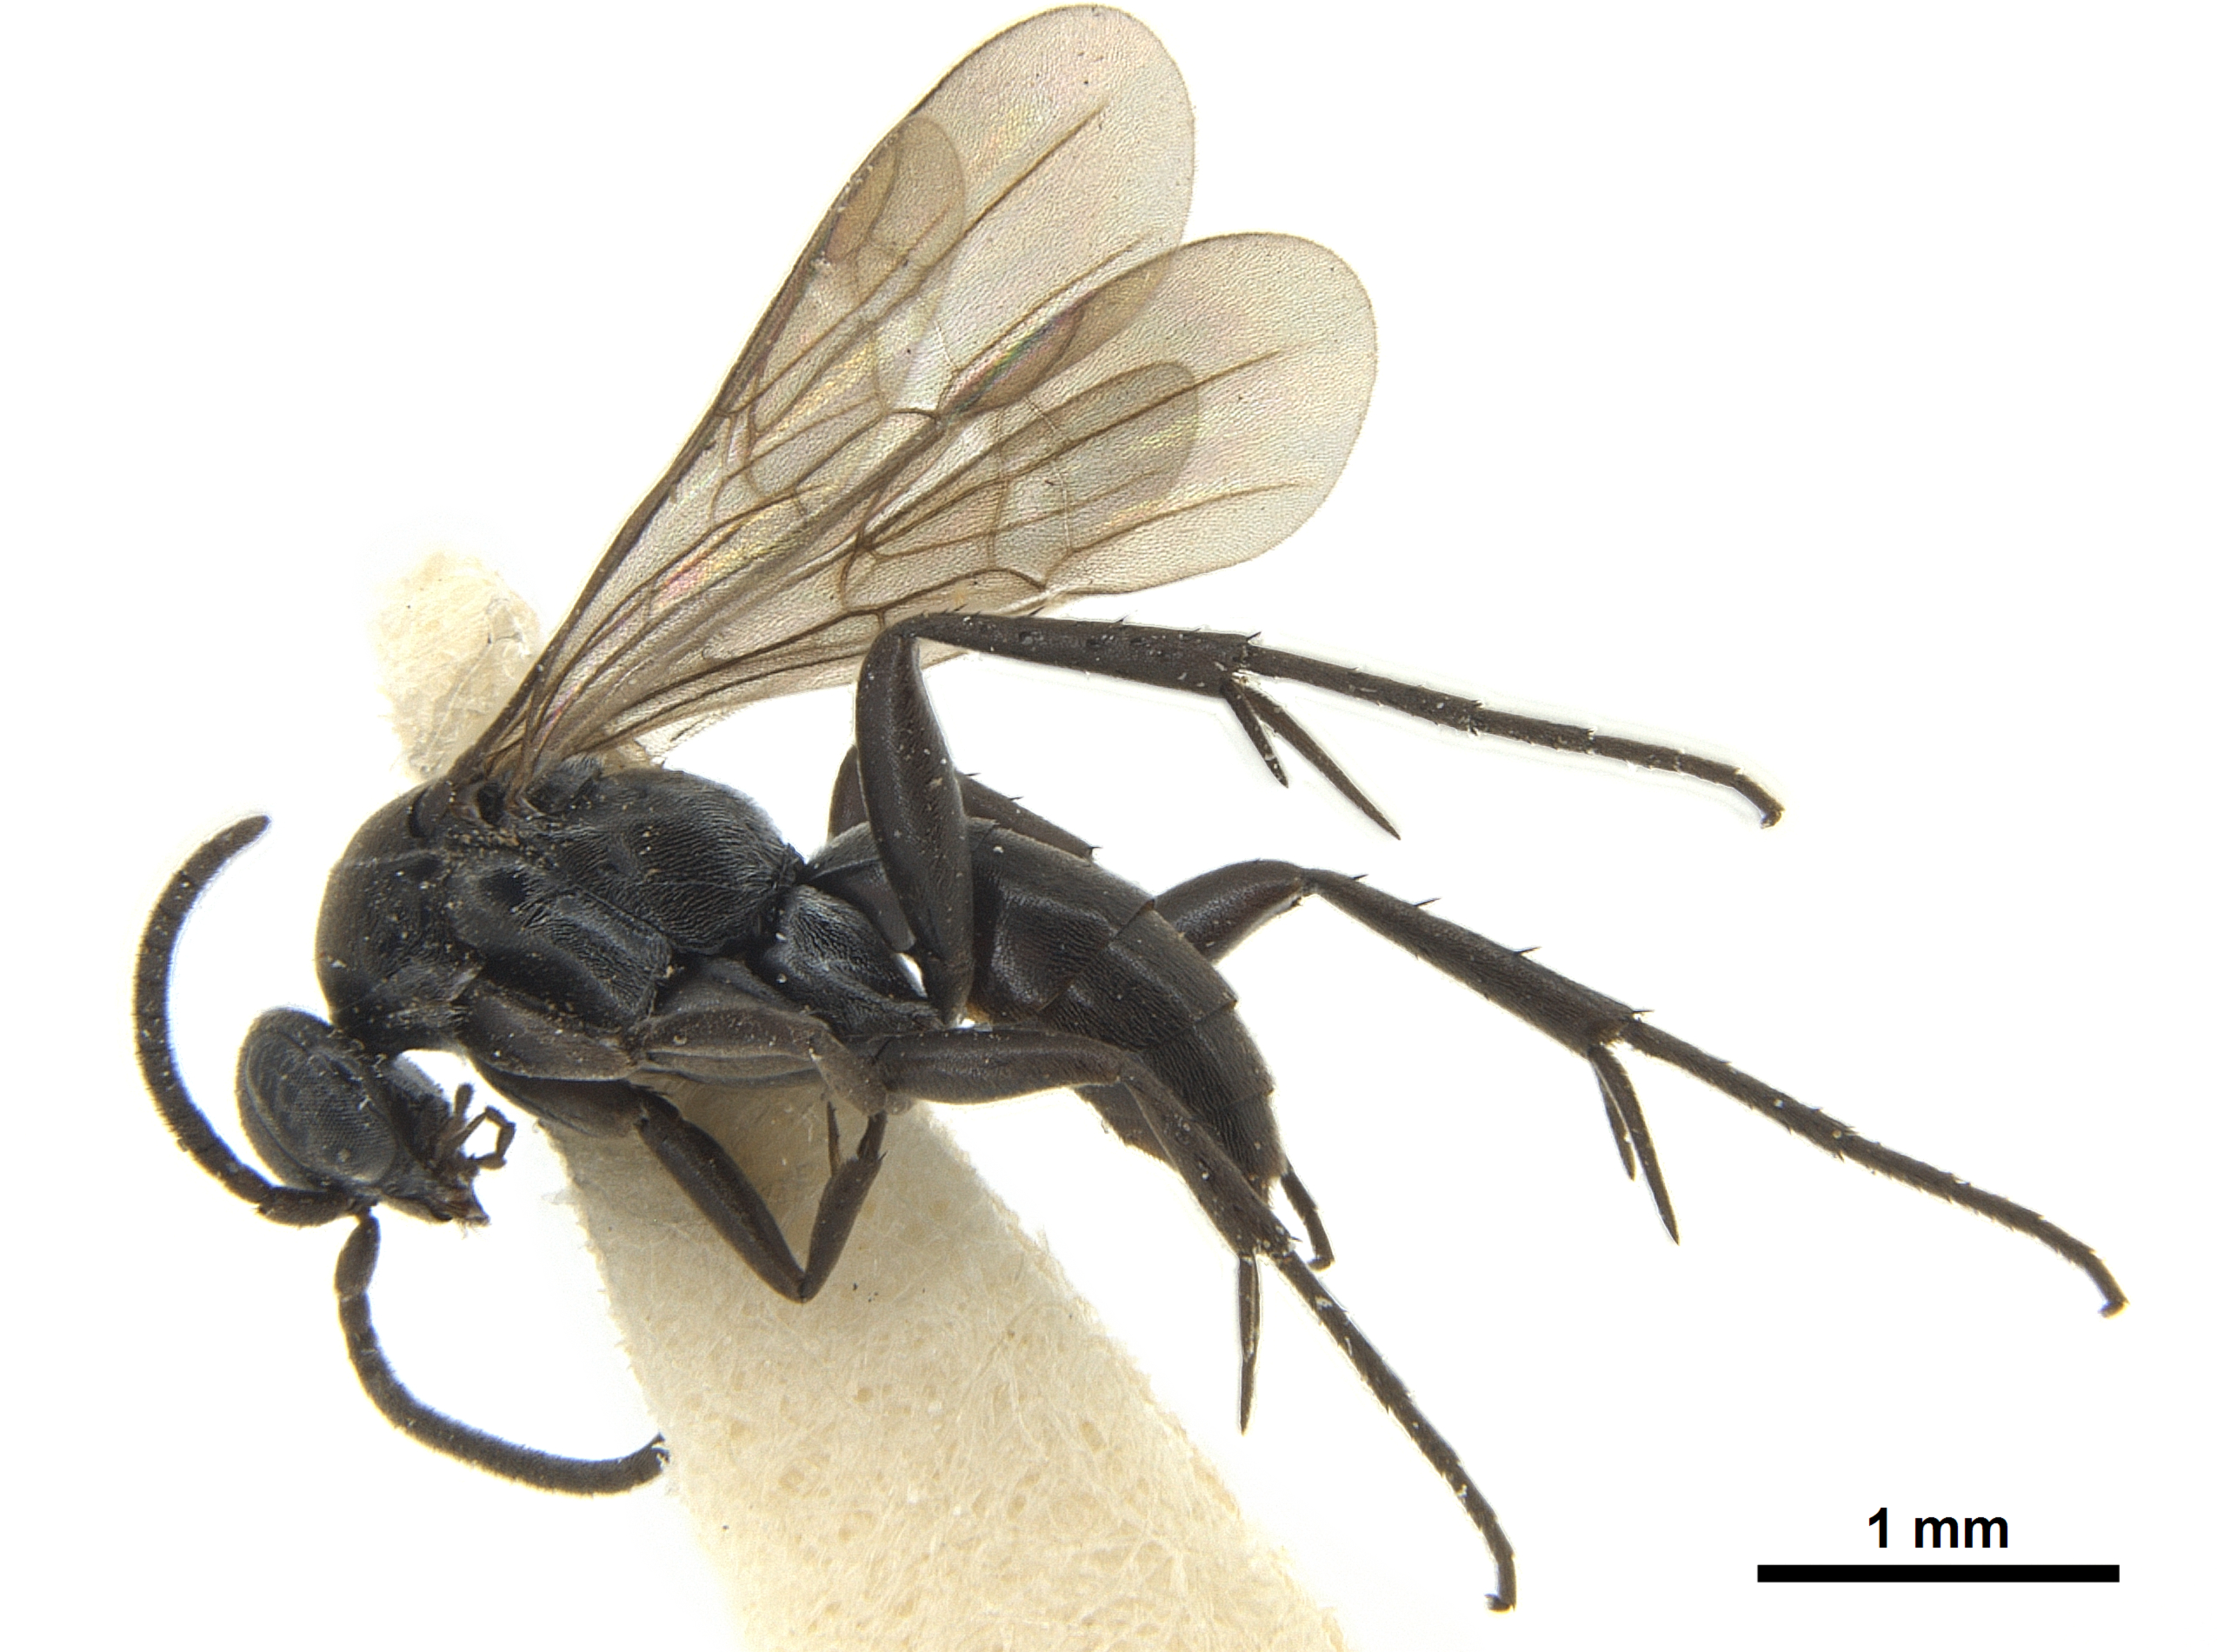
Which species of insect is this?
Allaporus pulchellus
